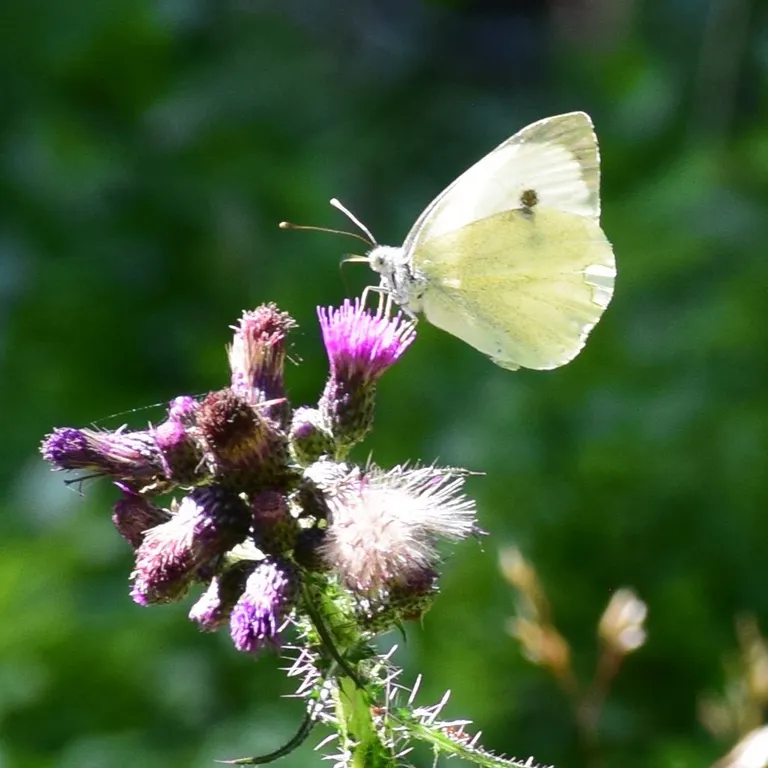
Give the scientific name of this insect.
Pieris brassicae
